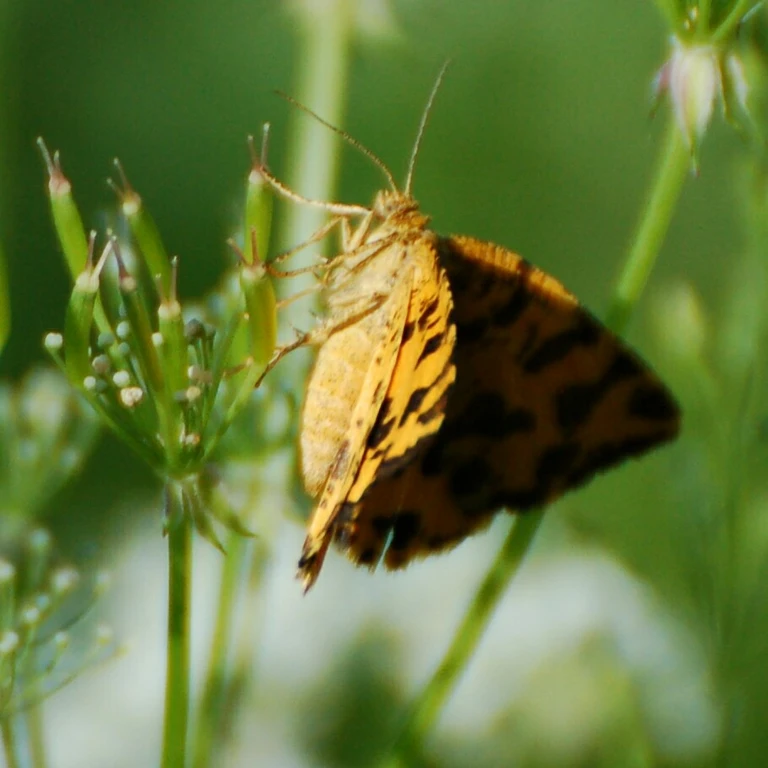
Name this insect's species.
Pseudopanthera macularia
